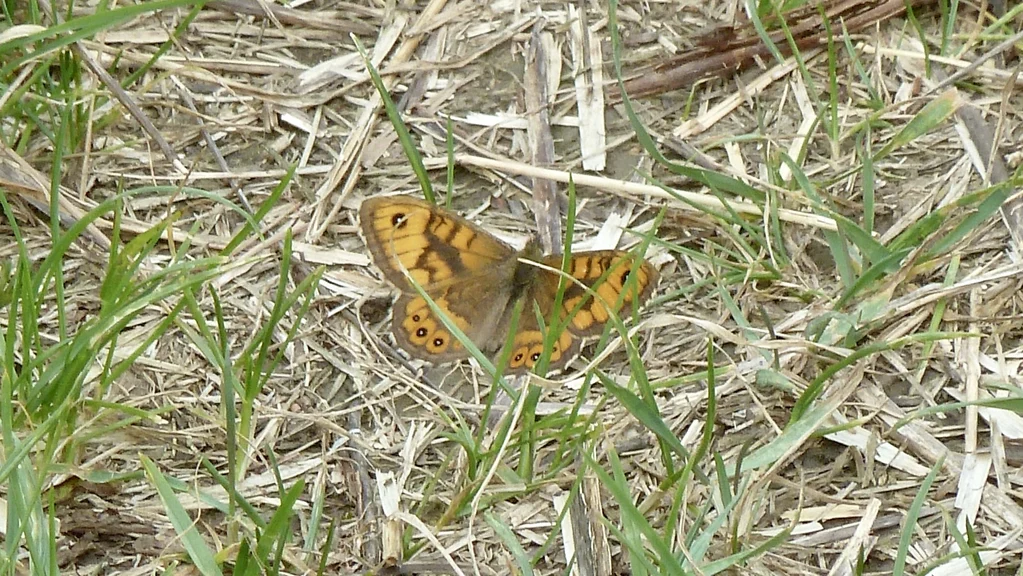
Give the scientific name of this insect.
Lasiommata megera (also Pararge megera)
